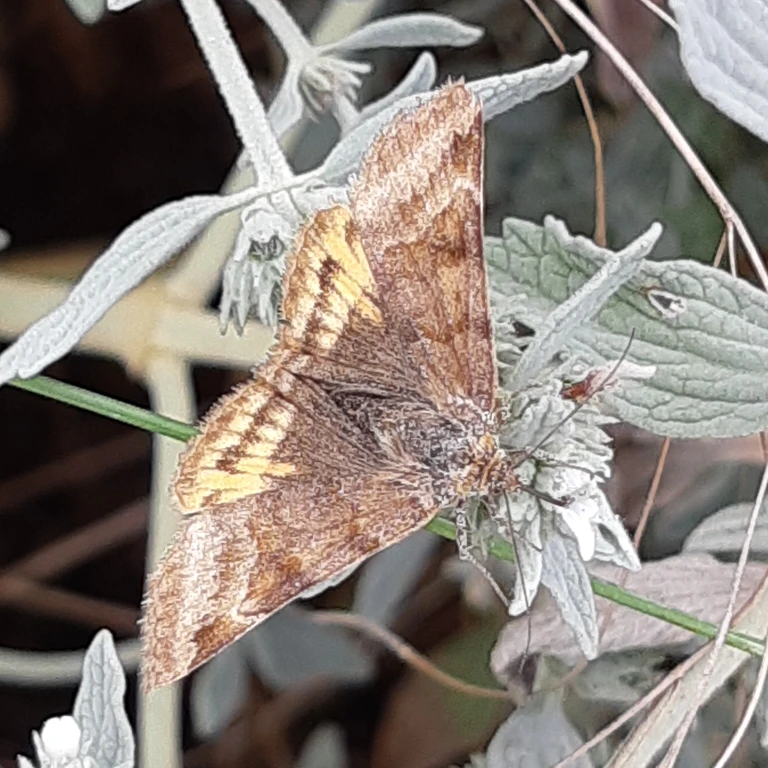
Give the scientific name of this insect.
Euclidia glyphica
